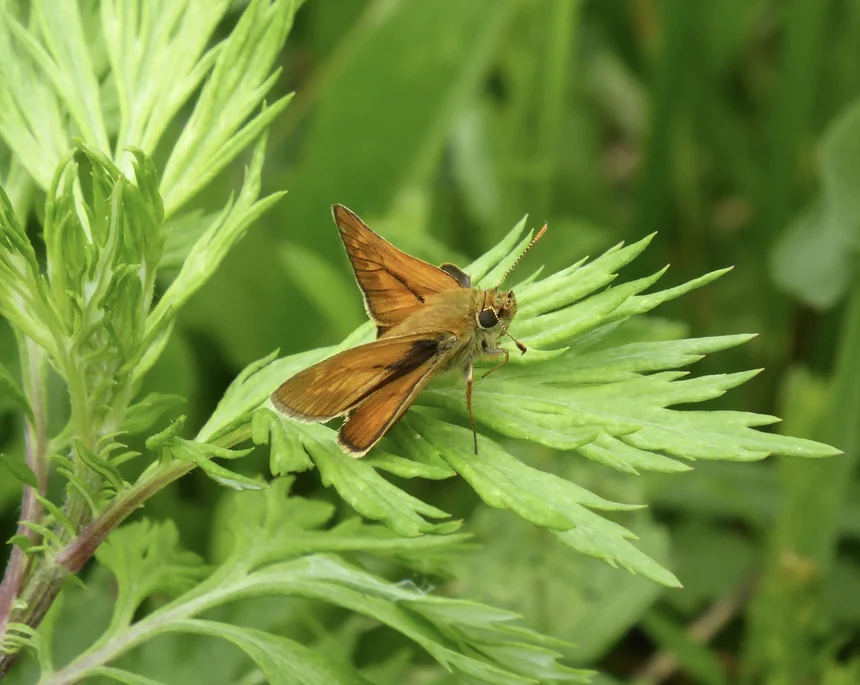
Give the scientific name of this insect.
Ochlodes sylvanus (also Ochlodes venata)
